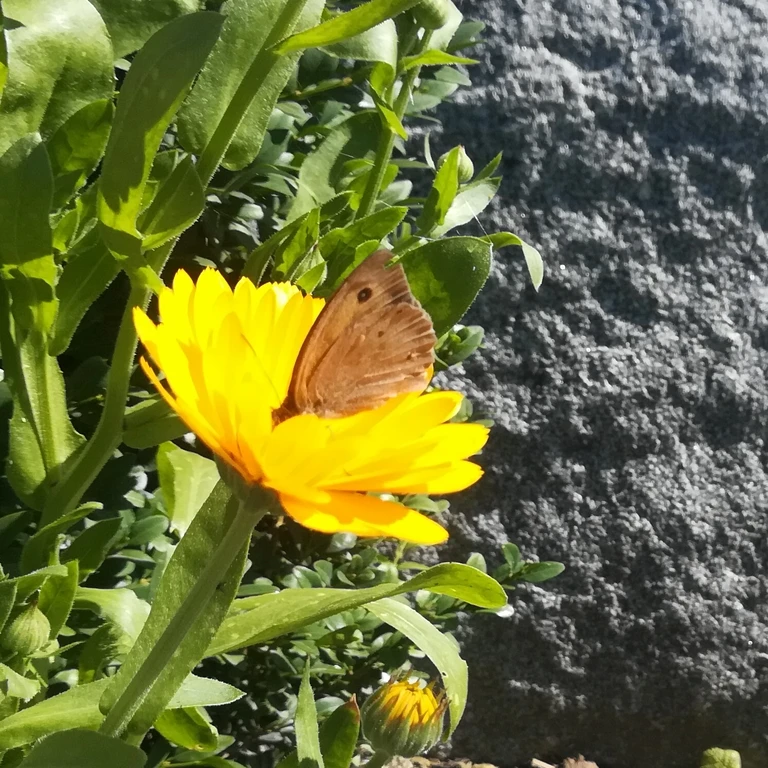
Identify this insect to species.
Maniola jurtina
